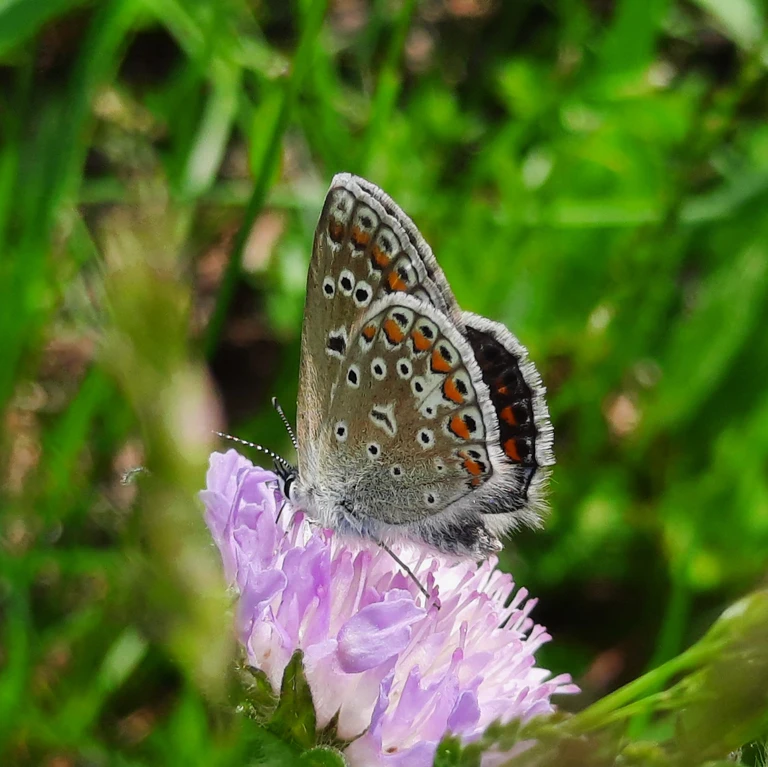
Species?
Polyommatus icarus
